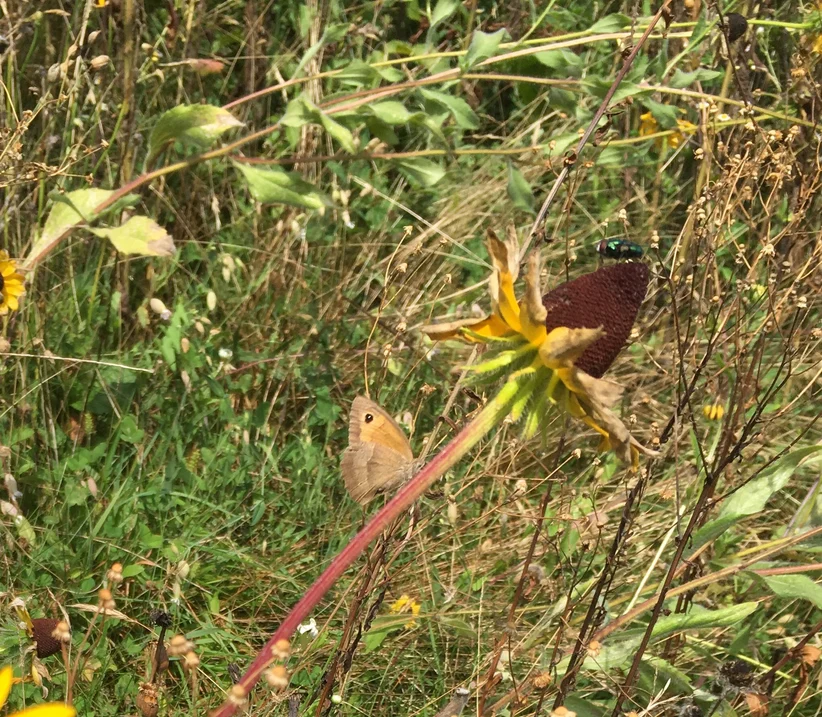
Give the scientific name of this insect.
Maniola jurtina
